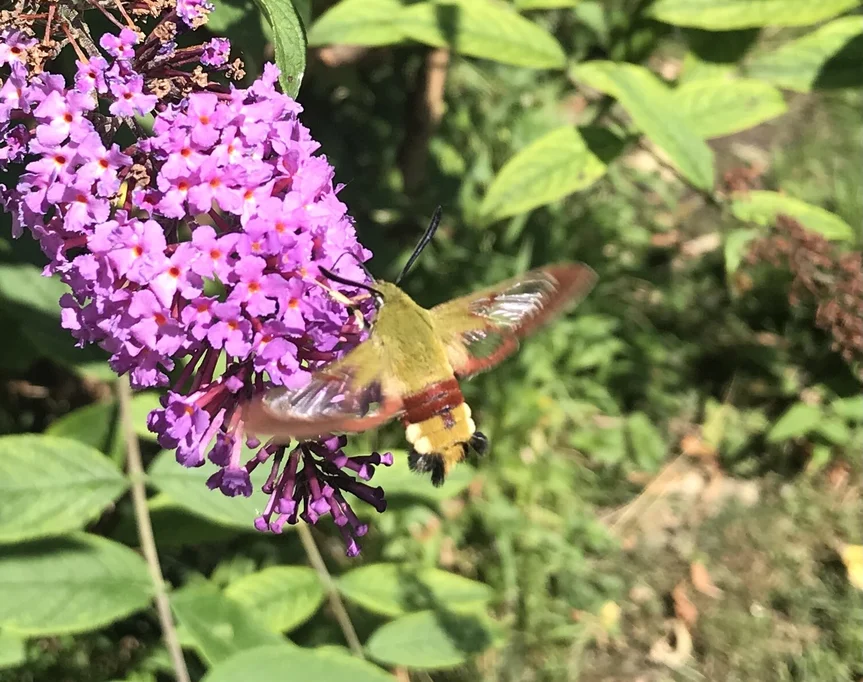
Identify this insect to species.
Hemaris fuciformis
